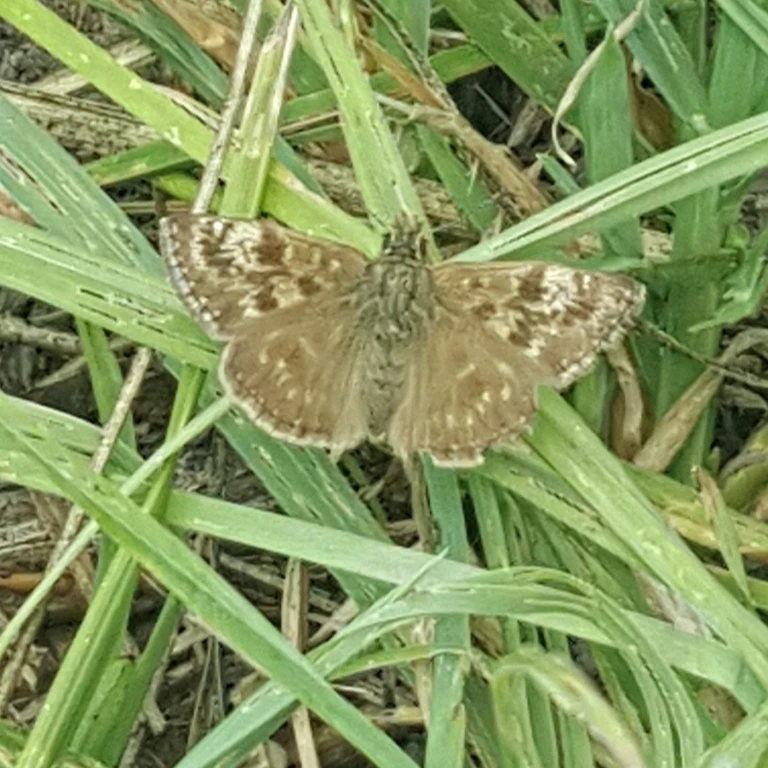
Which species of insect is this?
Erynnis tages
